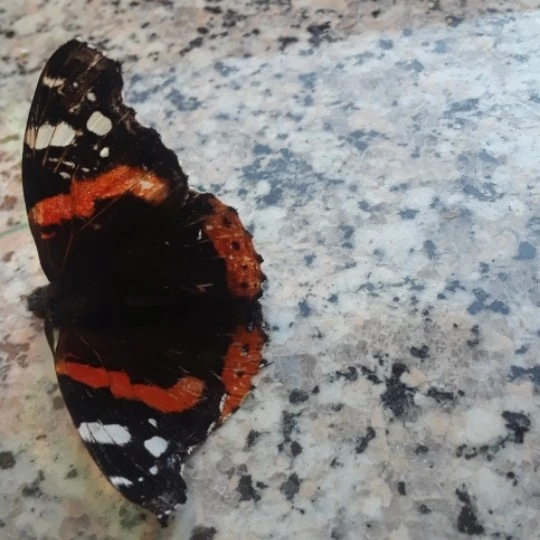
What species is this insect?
Vanessa atalanta
